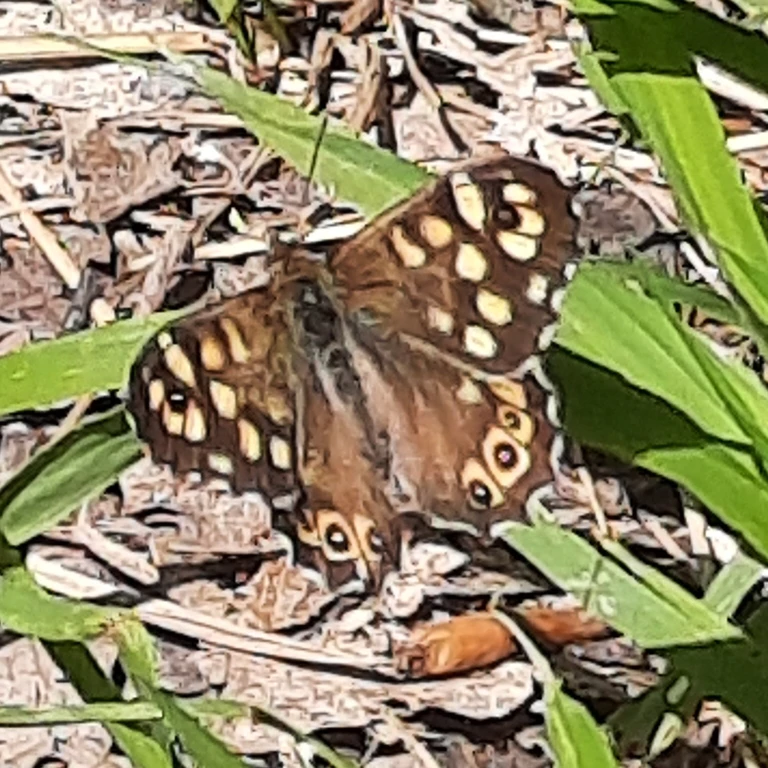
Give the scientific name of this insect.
Pararge aegeria
